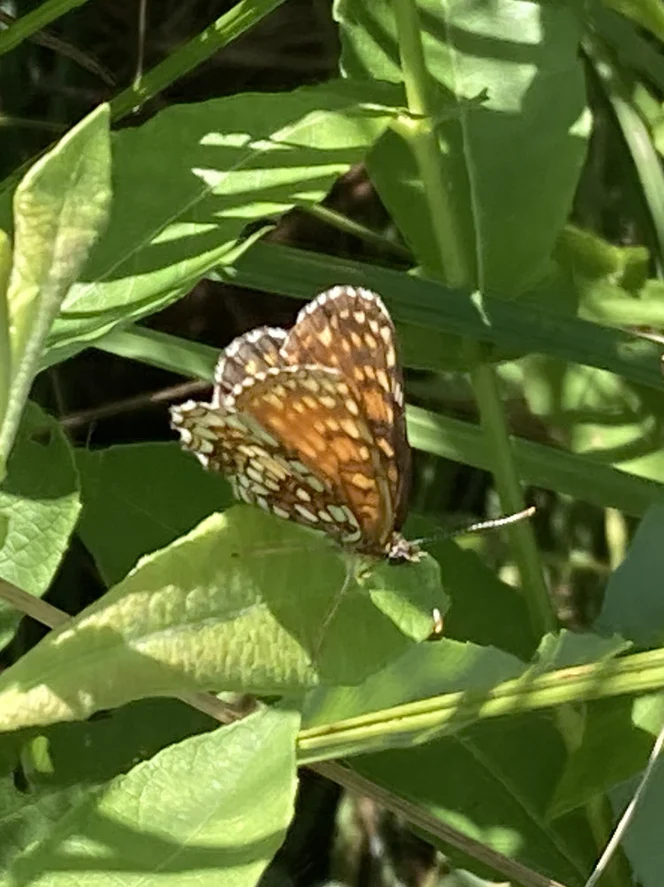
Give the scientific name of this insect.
Melitaea diamina
